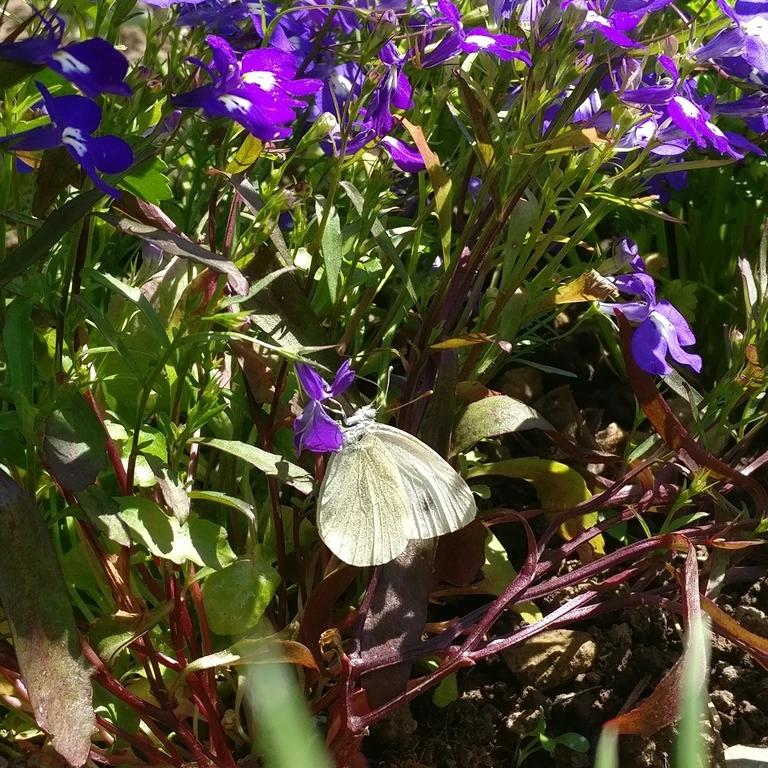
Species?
Pieris rapae
